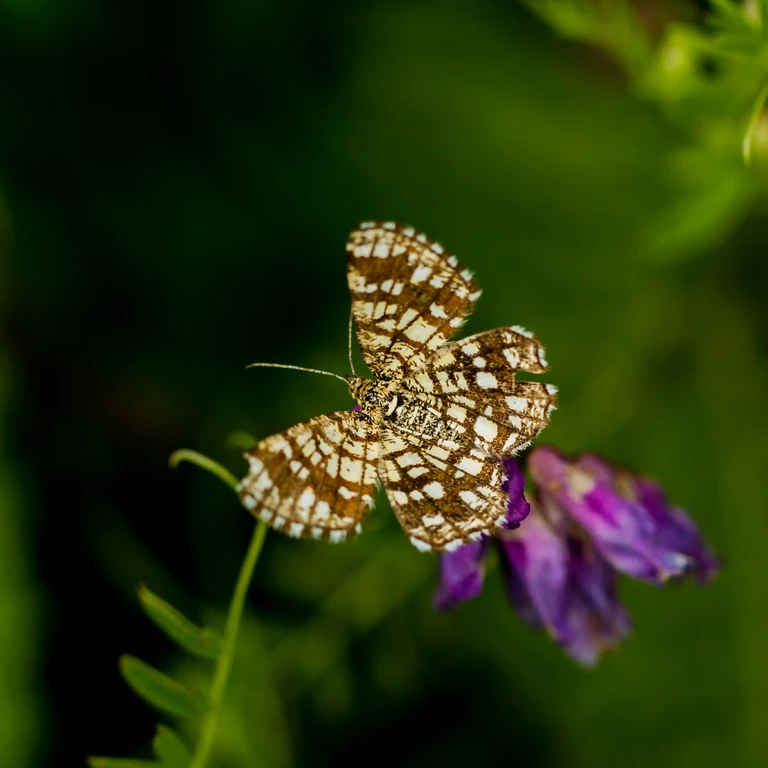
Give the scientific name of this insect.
Chiasmia clathrata
